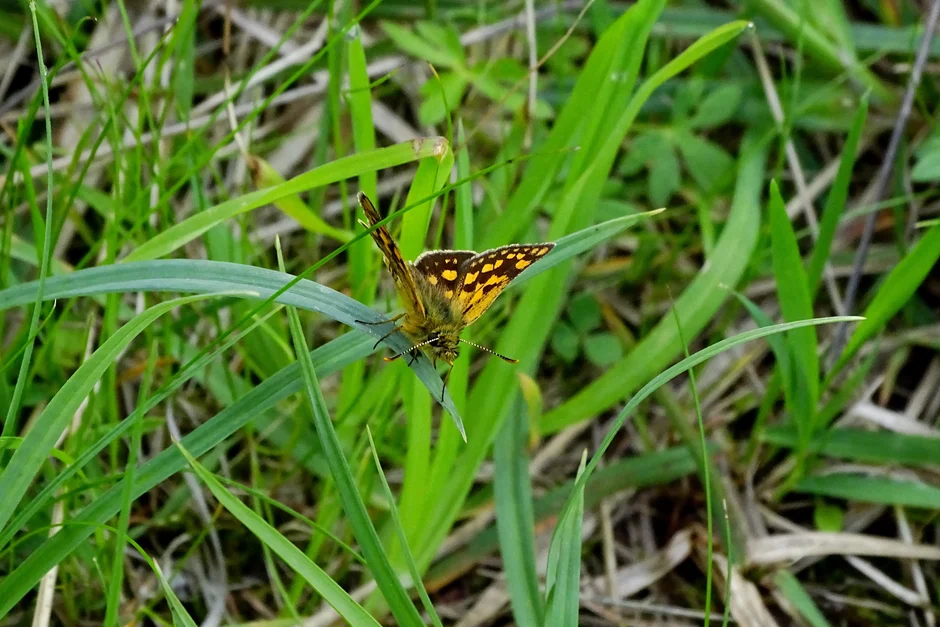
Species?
Carterocephalus palaemon
